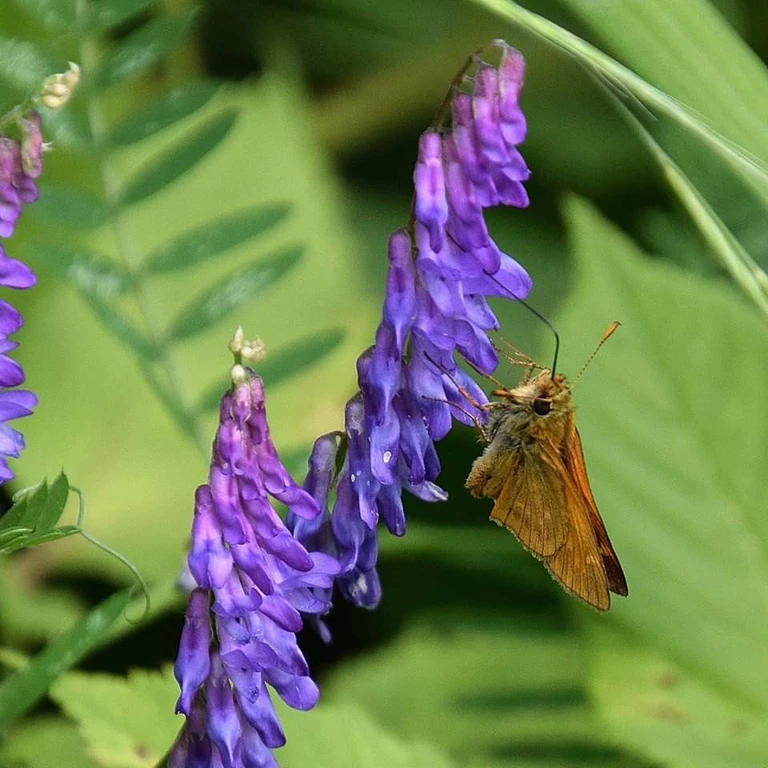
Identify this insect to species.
Ochlodes sylvanus (also Ochlodes venata)
